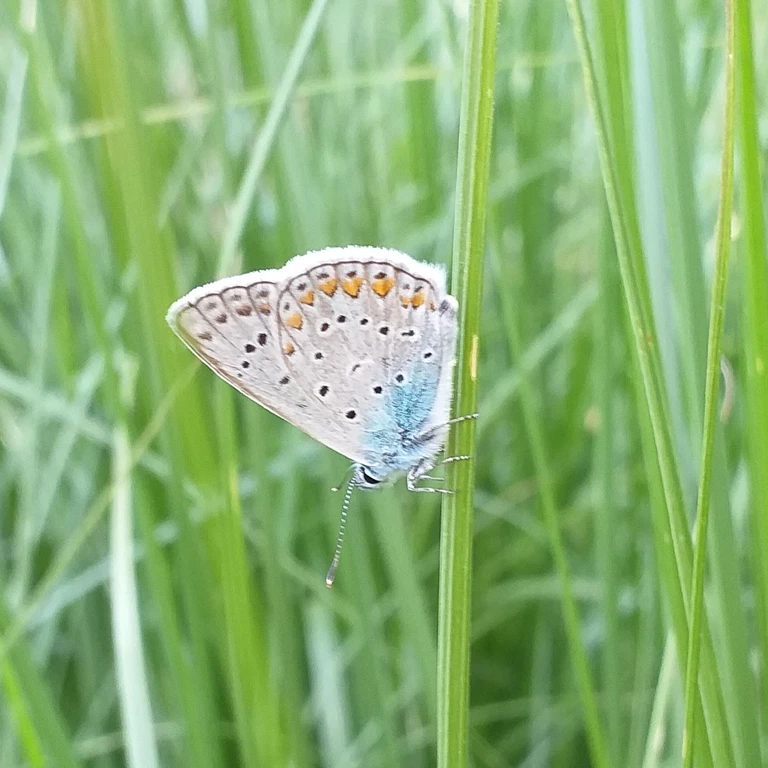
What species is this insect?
Polyommatus icarus
